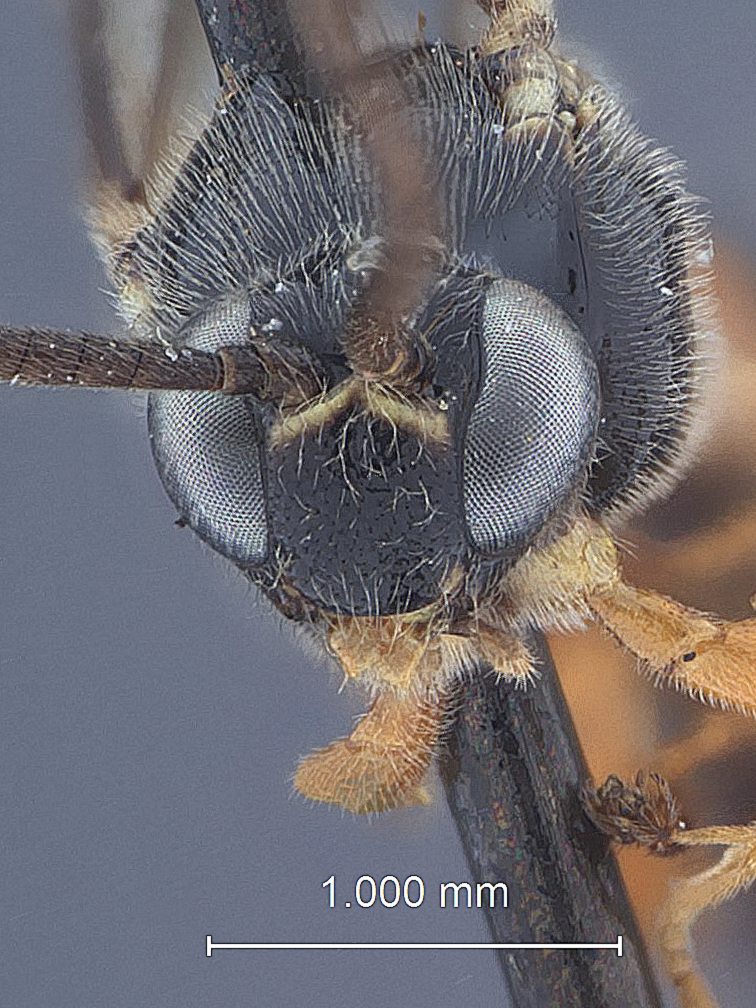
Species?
Exochus litus
